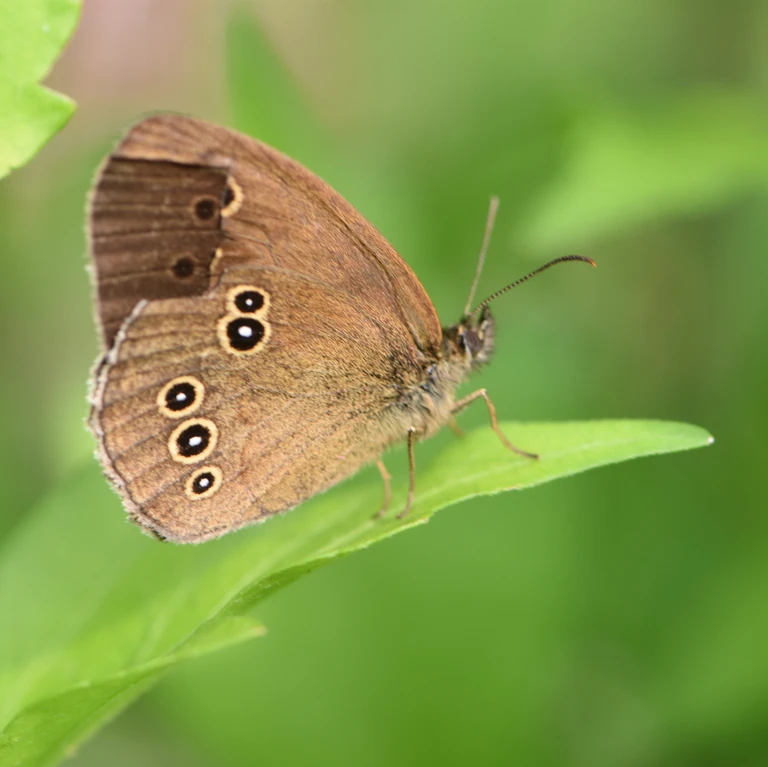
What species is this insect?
Aphantopus hyperantus
